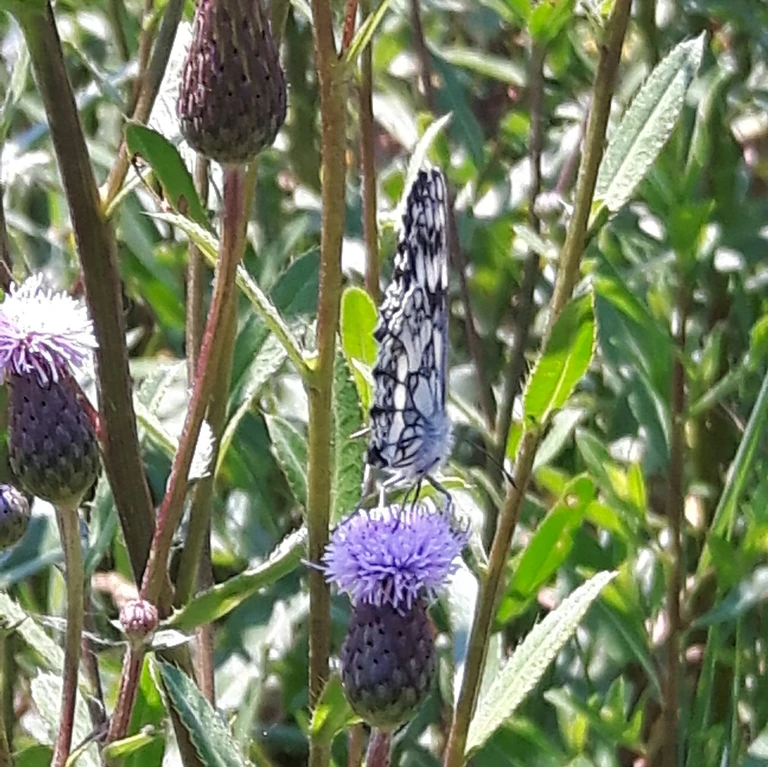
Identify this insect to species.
Melanargia galathea
